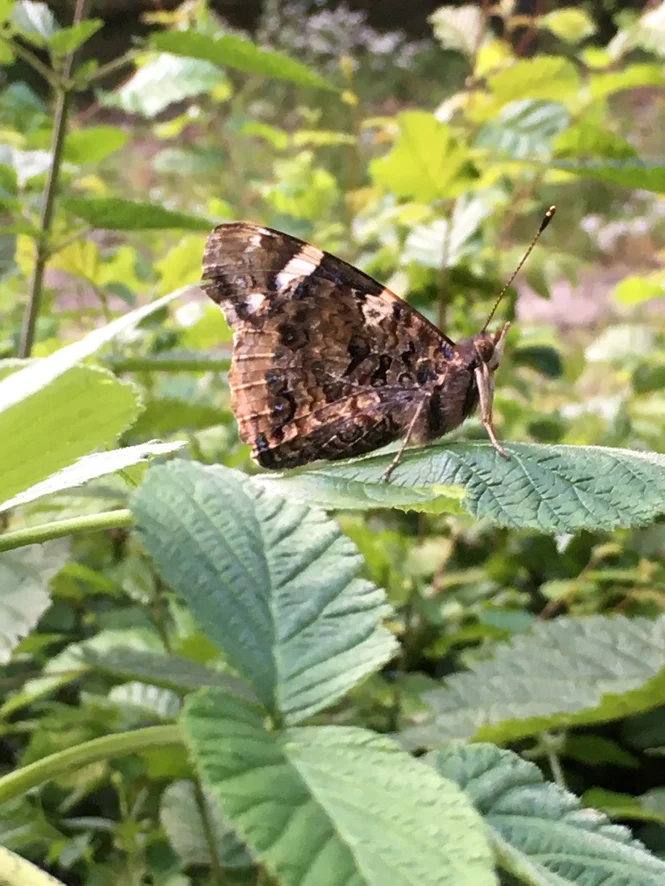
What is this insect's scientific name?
Vanessa atalanta
